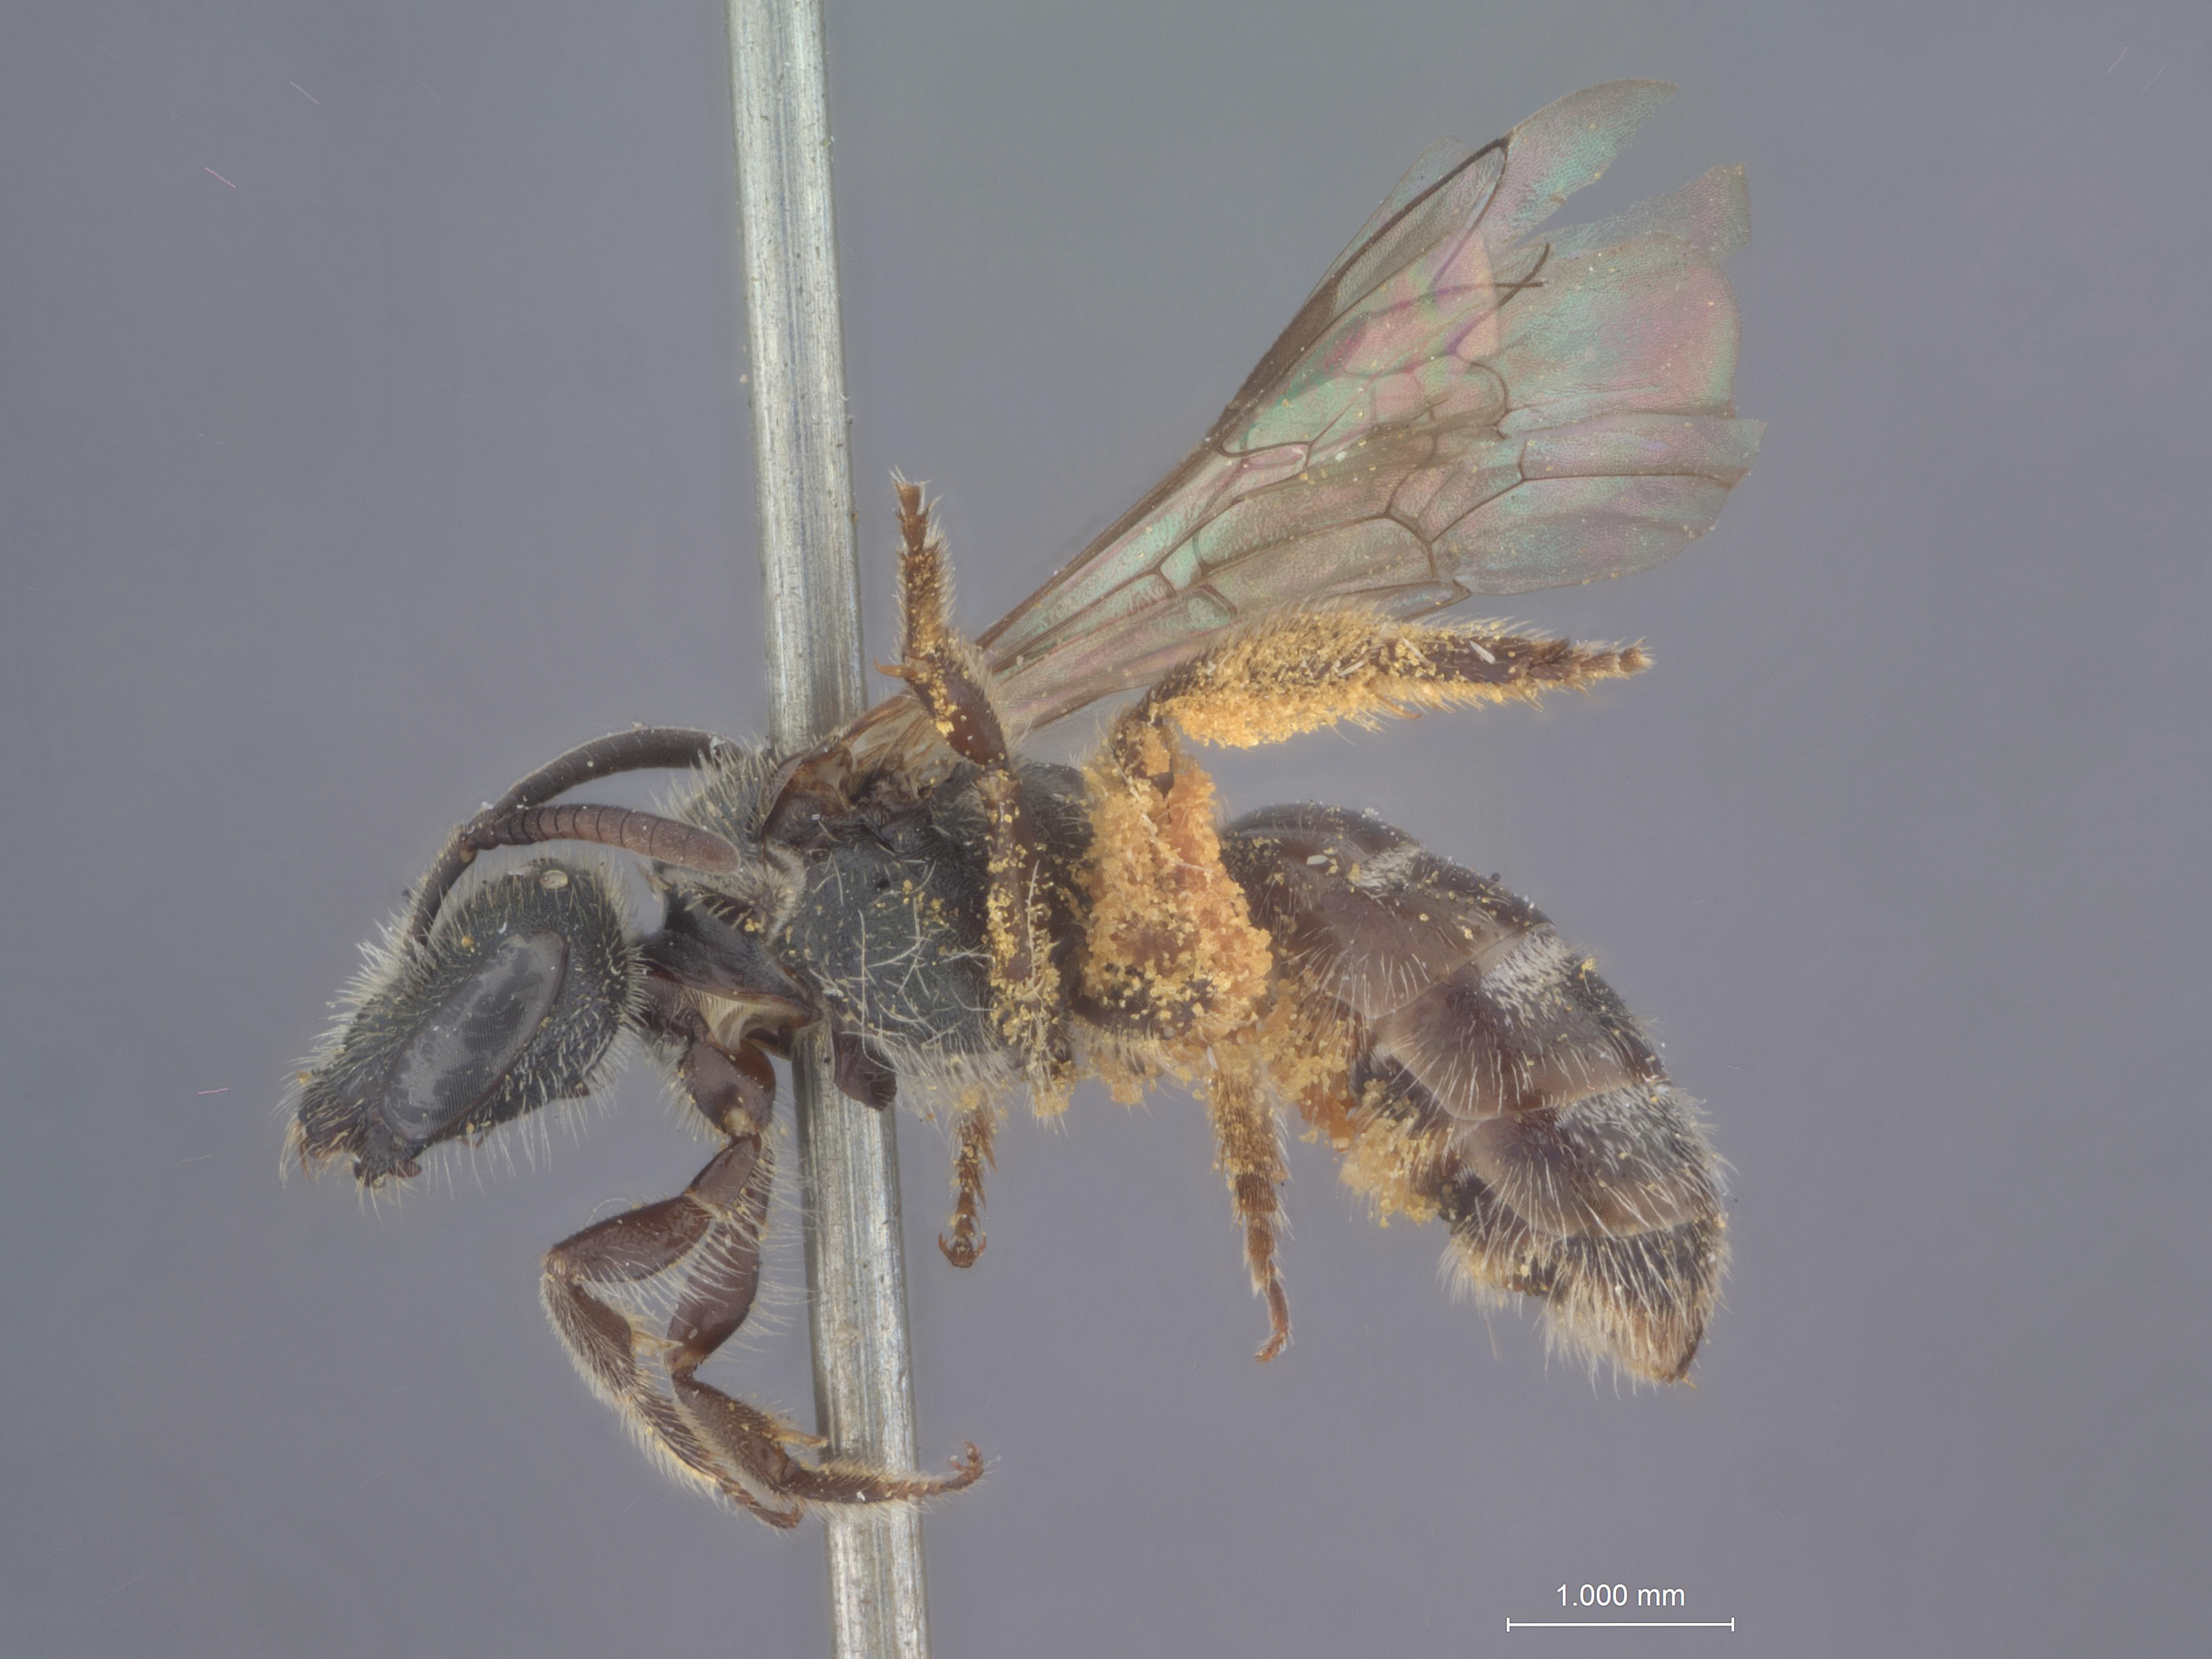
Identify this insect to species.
Halictus hemimelas
